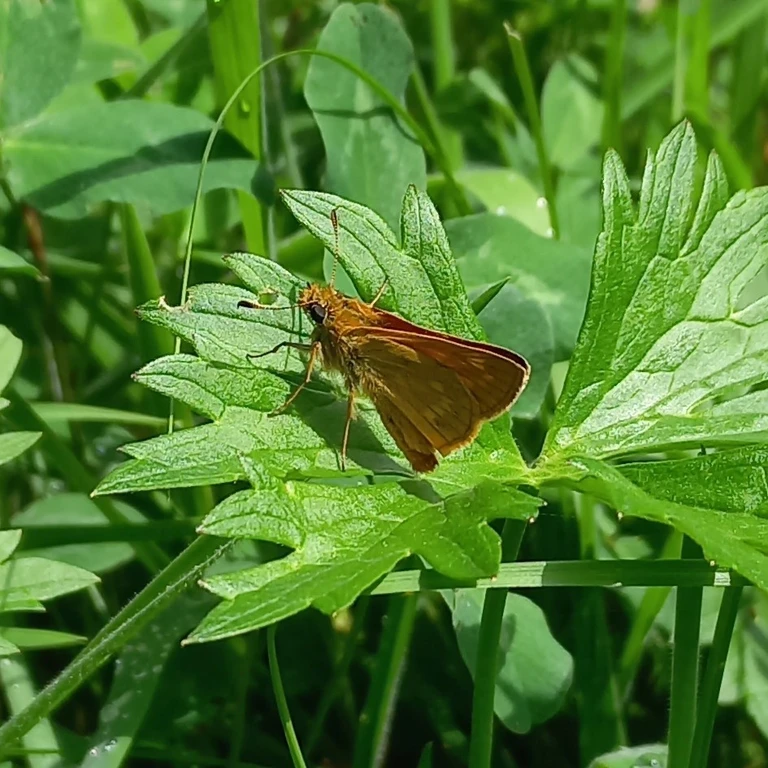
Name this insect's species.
Ochlodes sylvanus (also Ochlodes venata)
